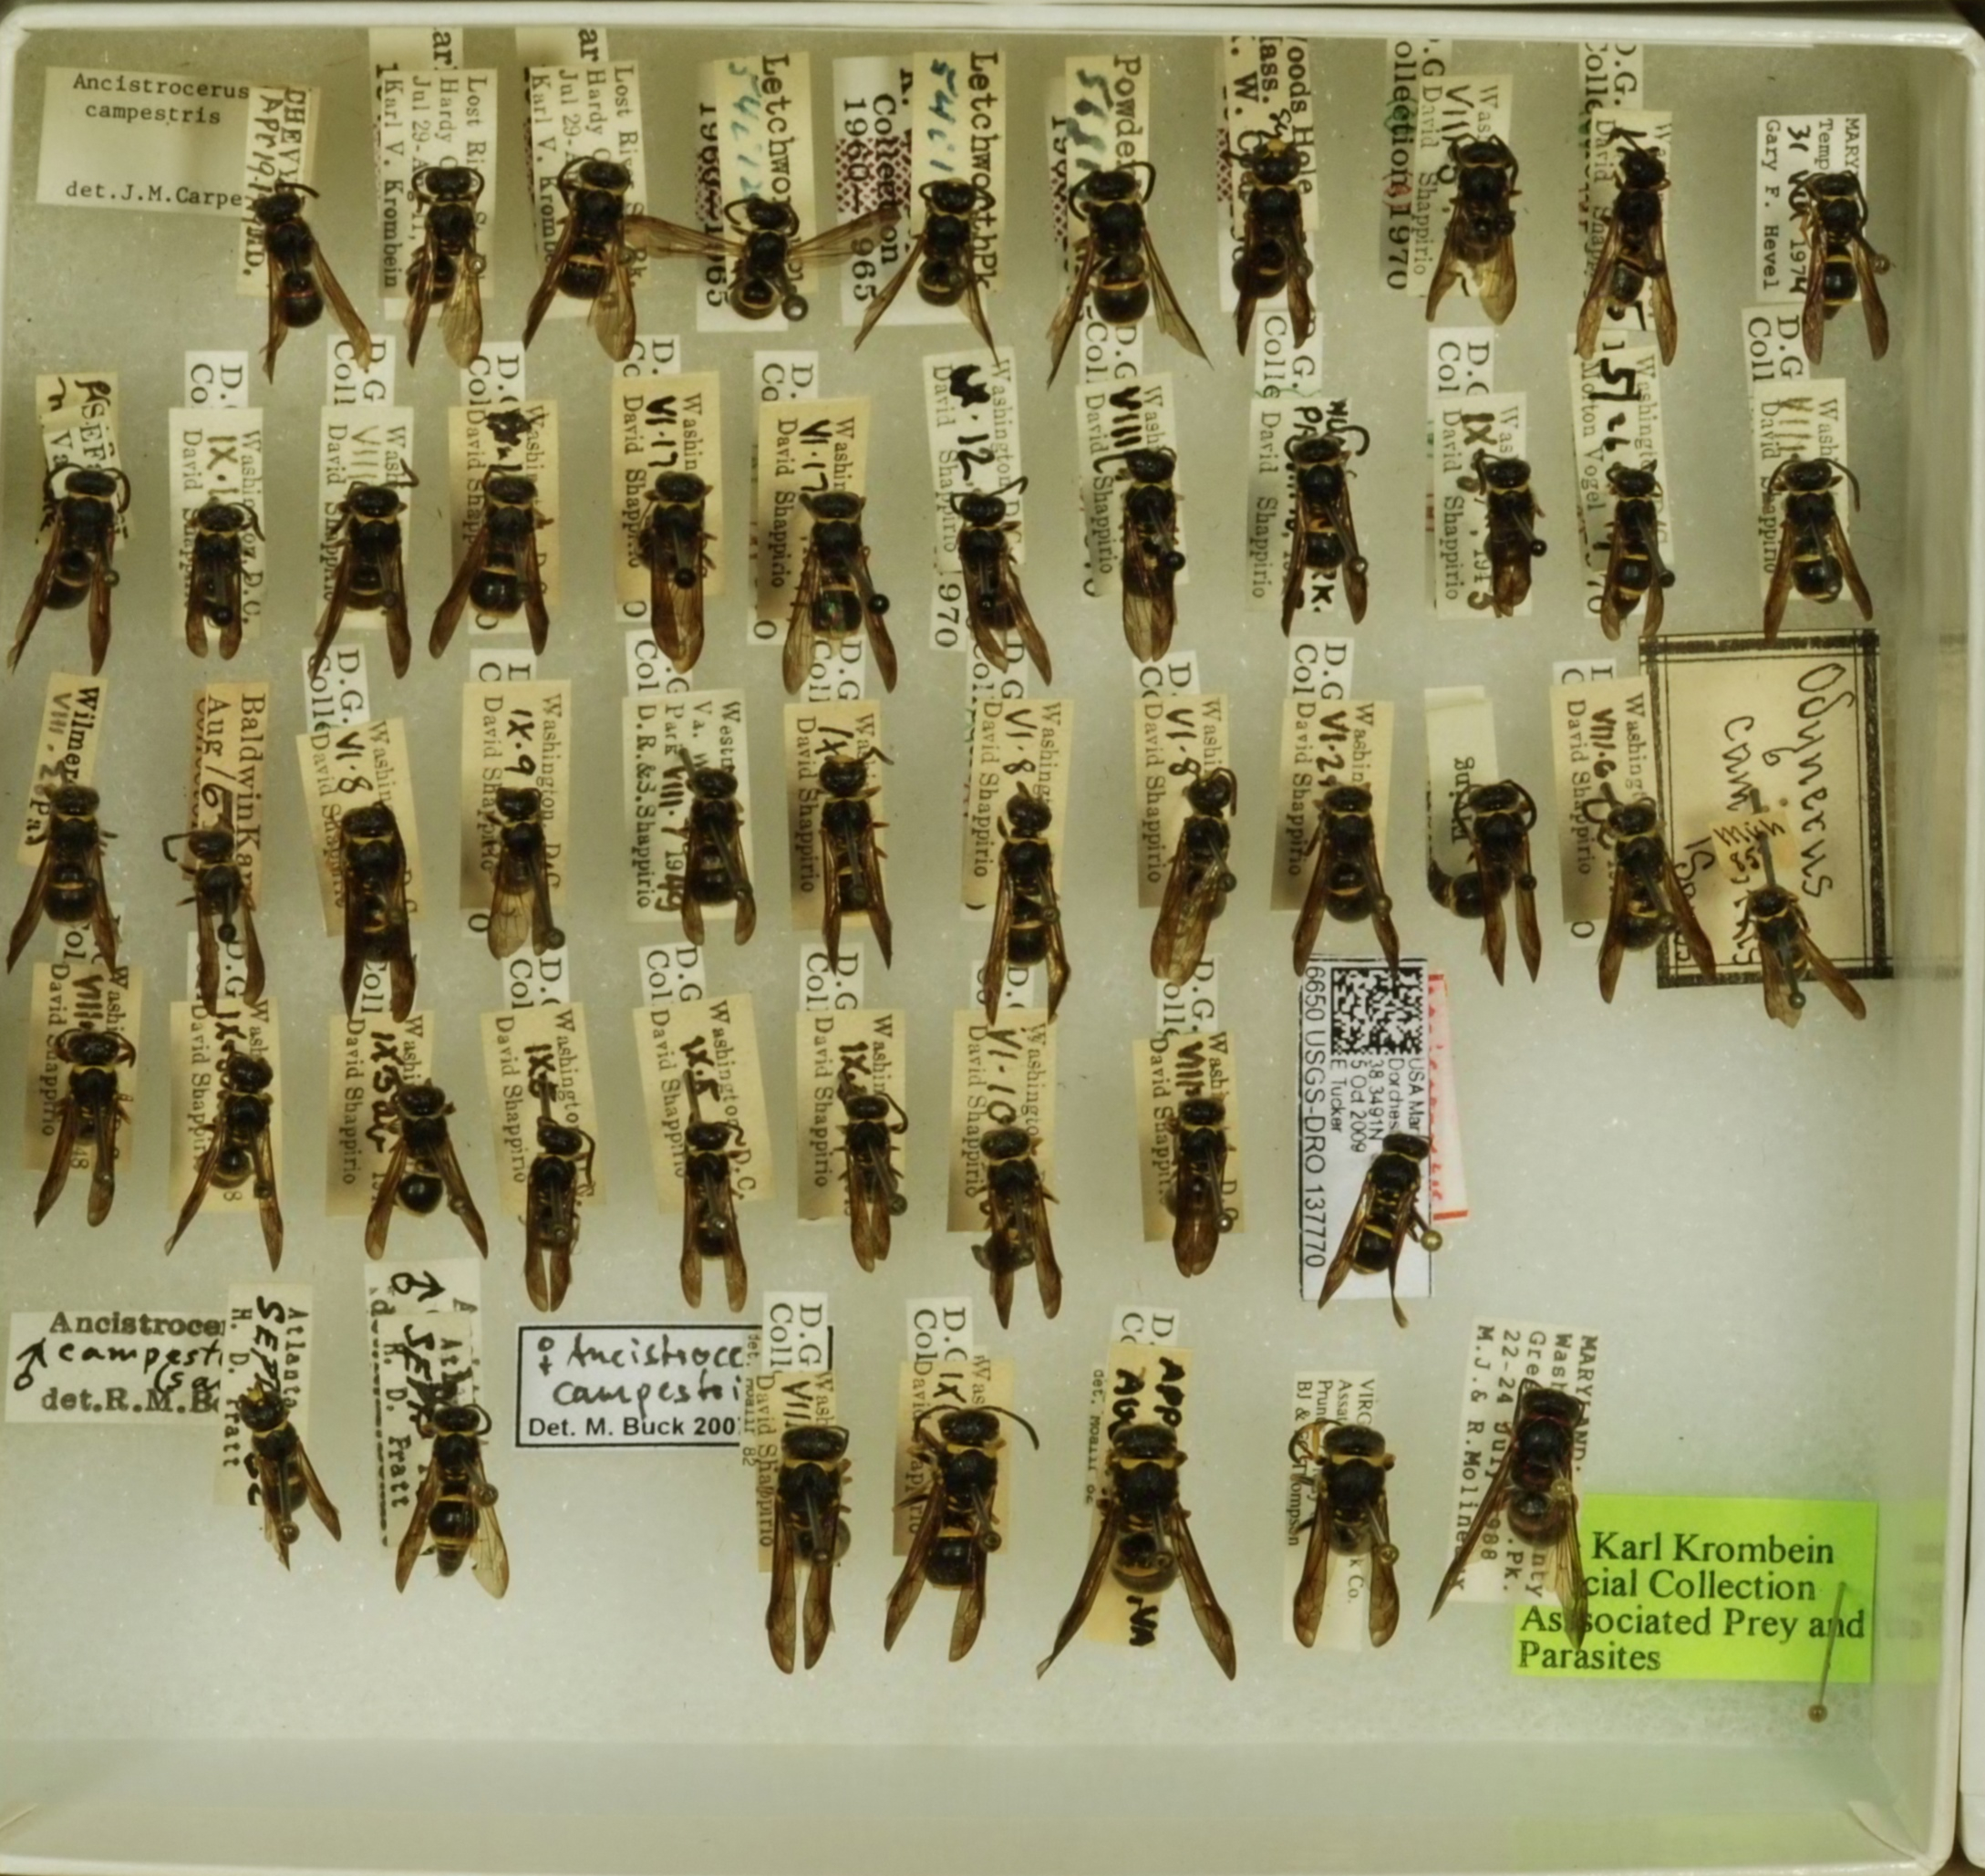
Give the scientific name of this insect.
Ancistrocerus campestris
